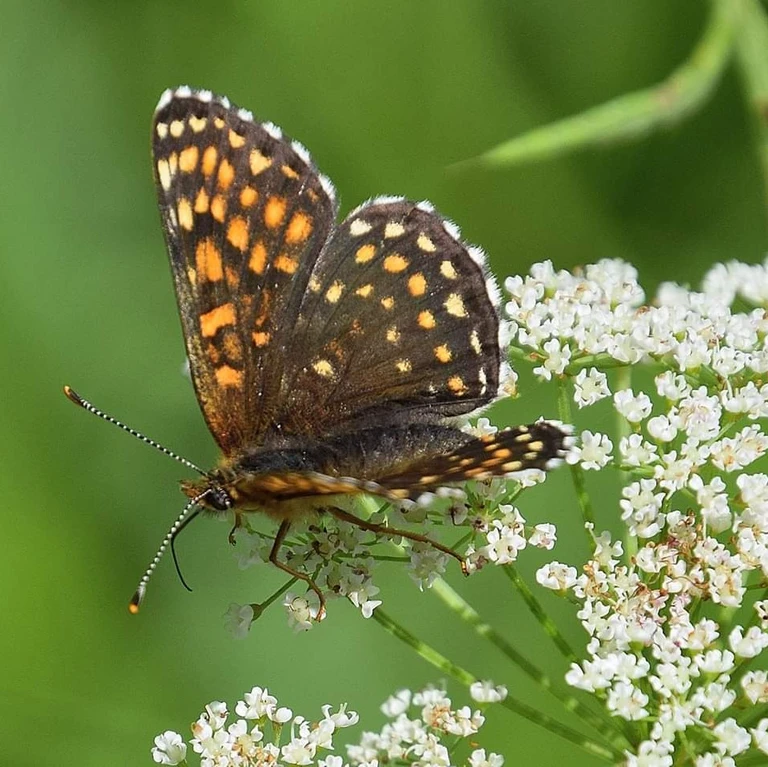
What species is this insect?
Melitaea diamina
